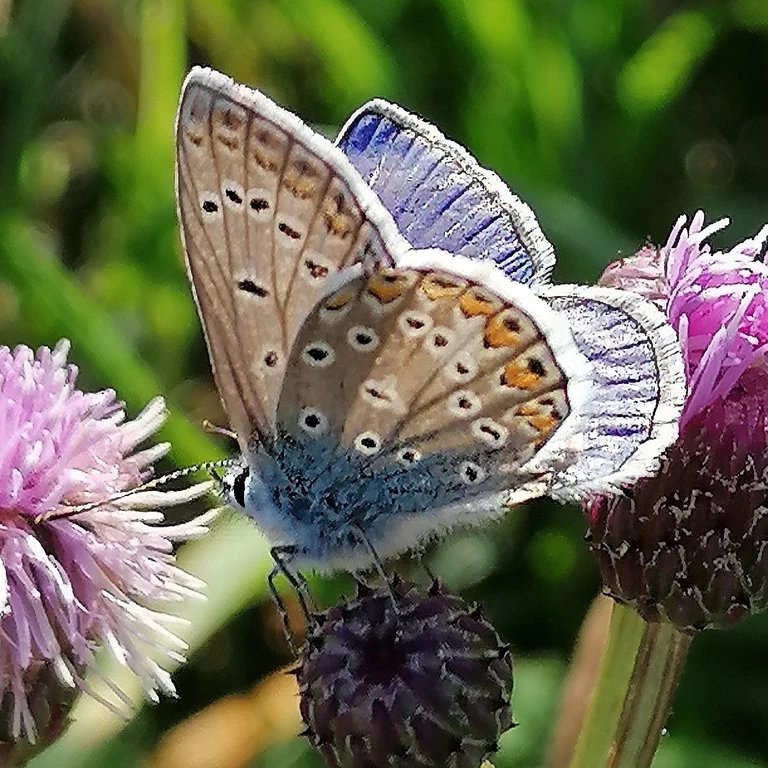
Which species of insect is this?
Polyommatus icarus
